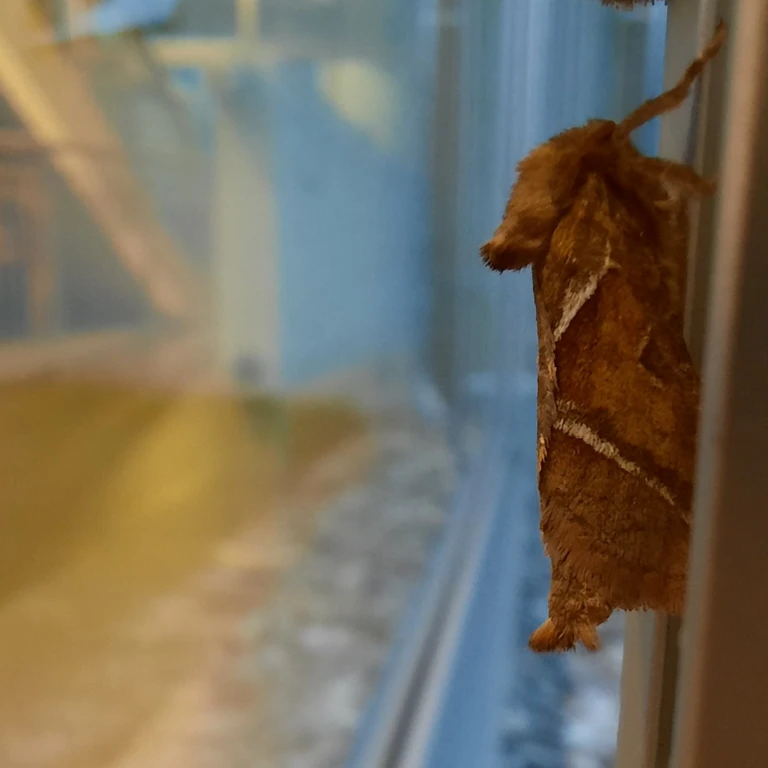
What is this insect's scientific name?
Triodia sylvina
